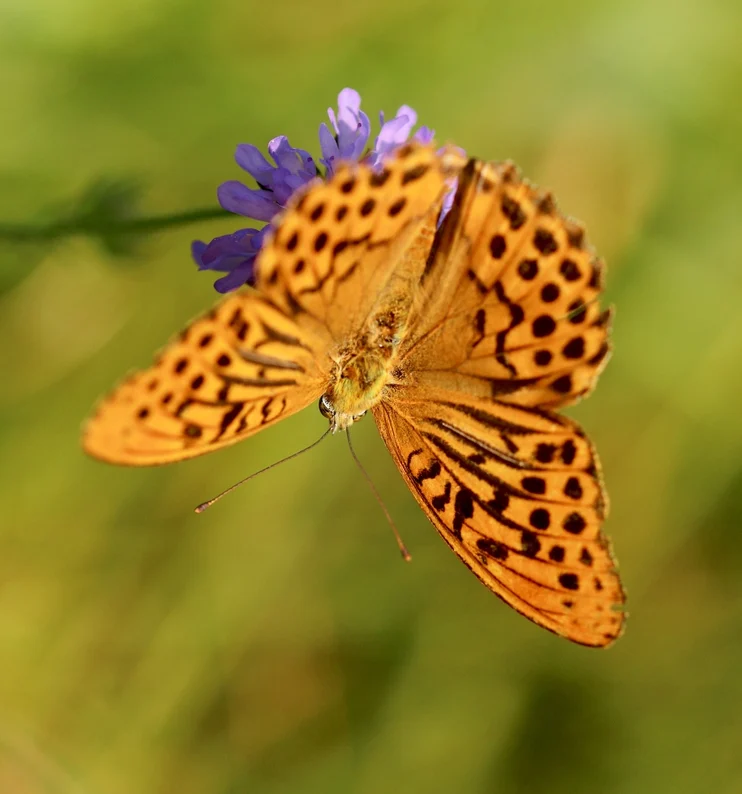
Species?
Argynnis paphia
